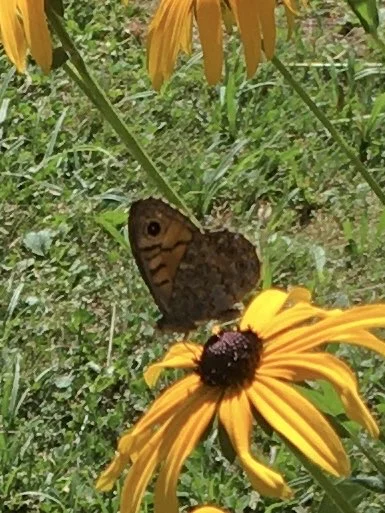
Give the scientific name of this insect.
Lasiommata megera (also Pararge megera)
